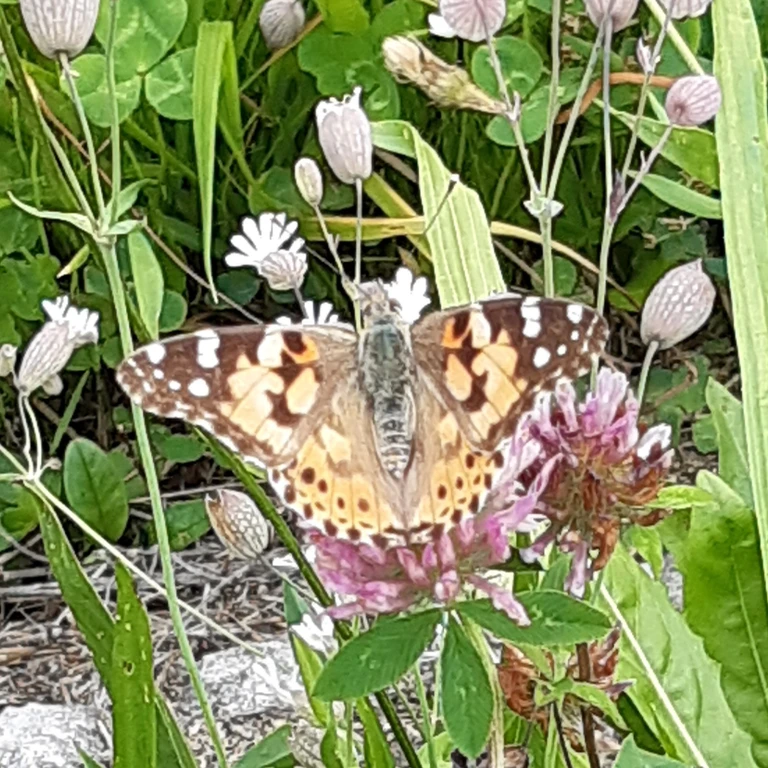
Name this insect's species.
Vanessa cardui
